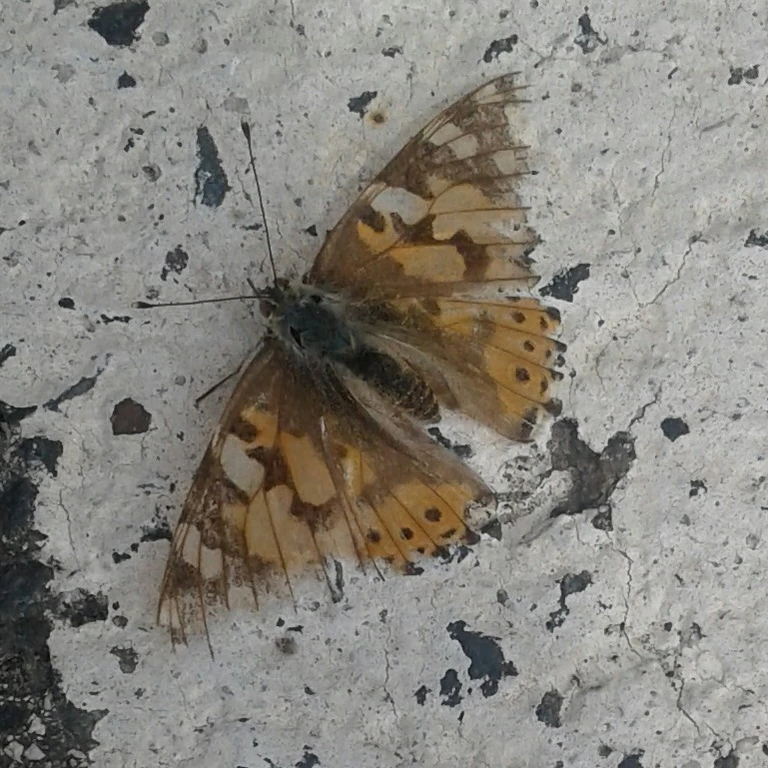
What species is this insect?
Vanessa cardui
